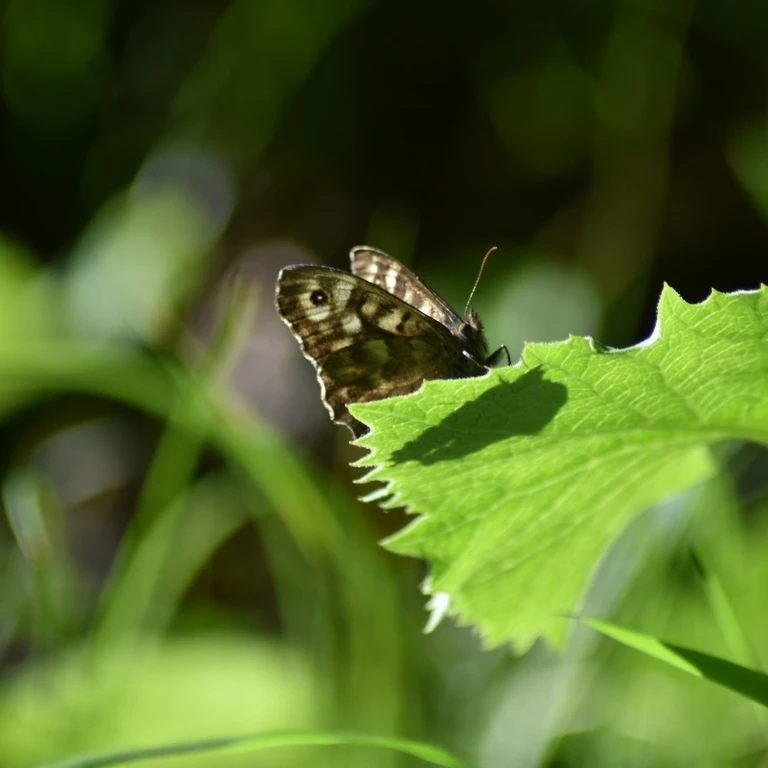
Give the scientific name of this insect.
Pararge aegeria
